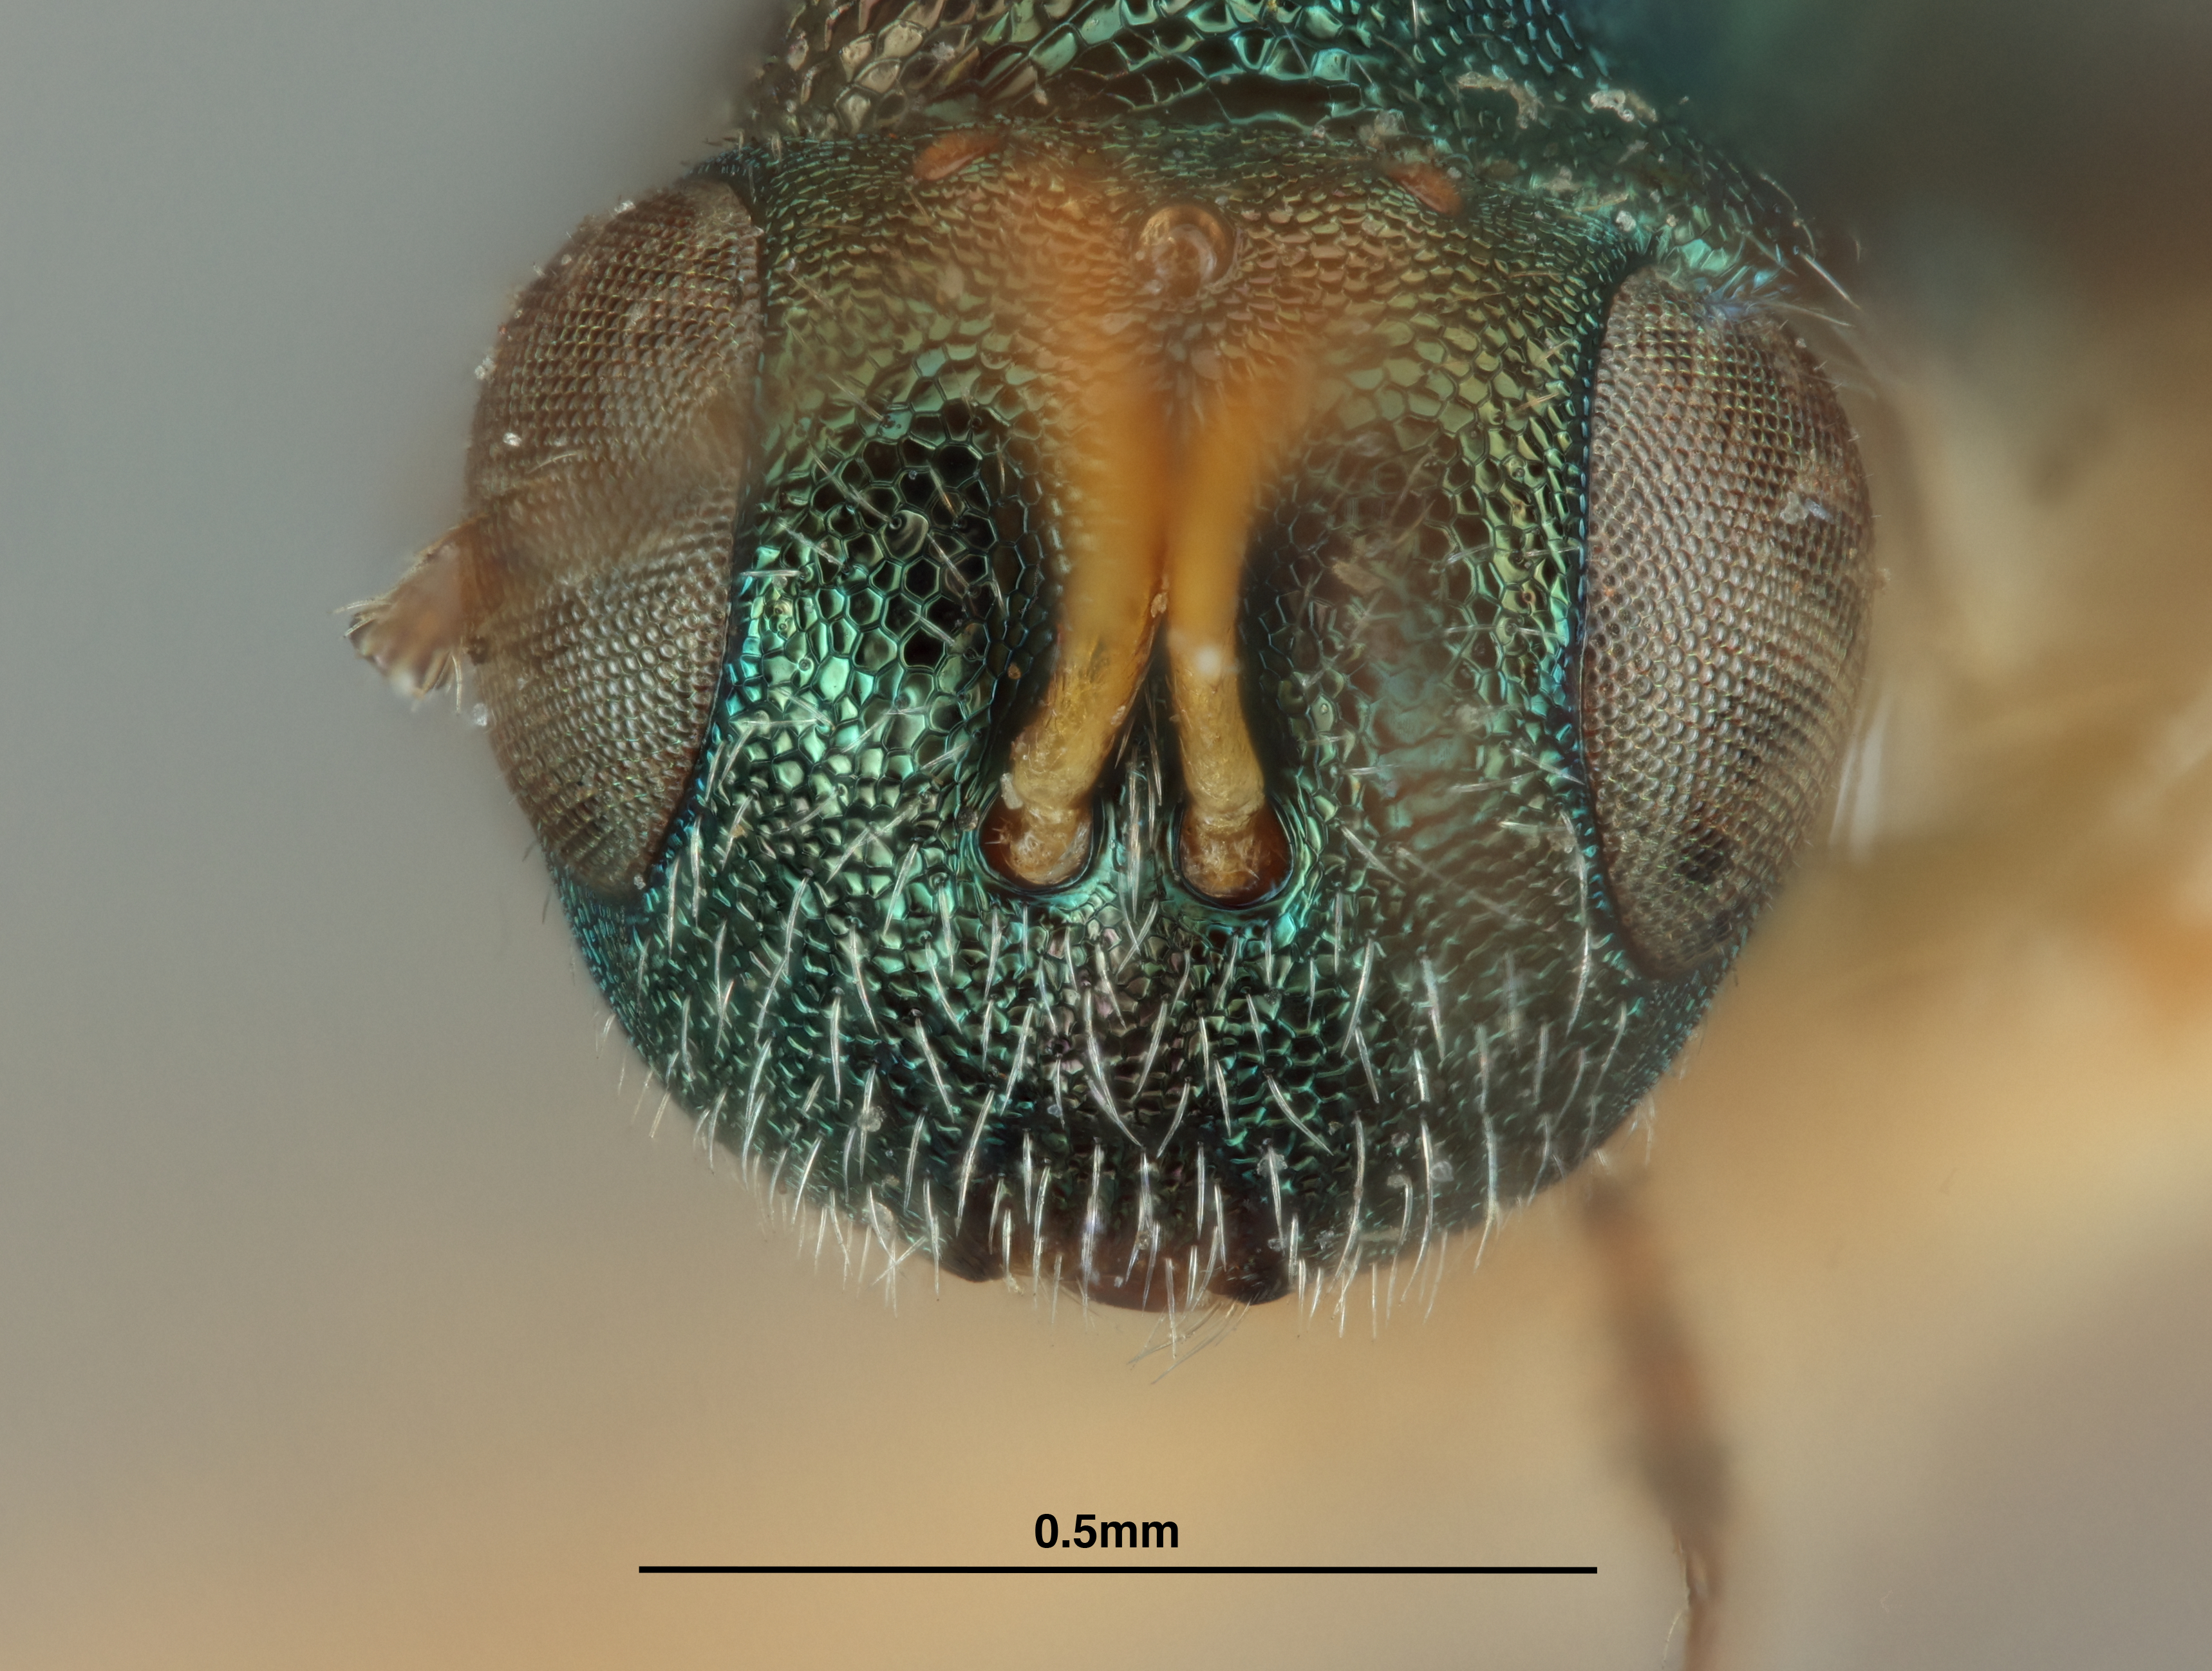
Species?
Cheiropachys obscuripes
